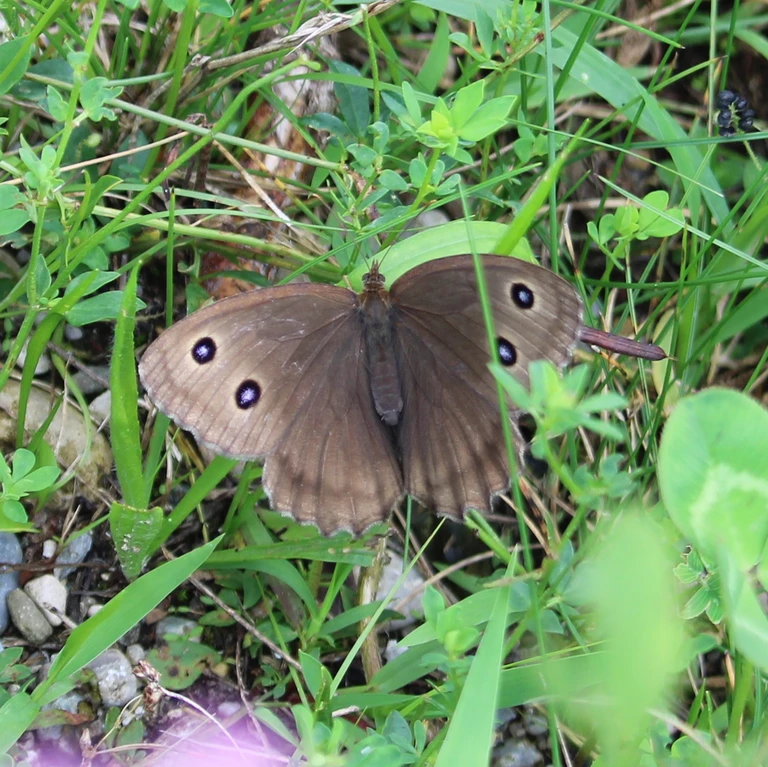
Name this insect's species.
Minois dryas
